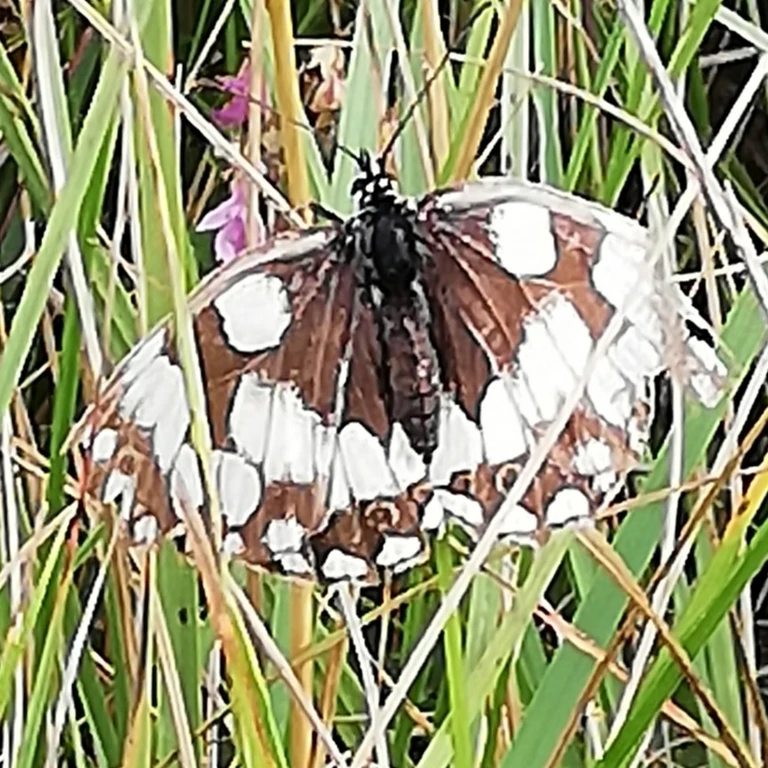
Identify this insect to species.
Melanargia galathea
